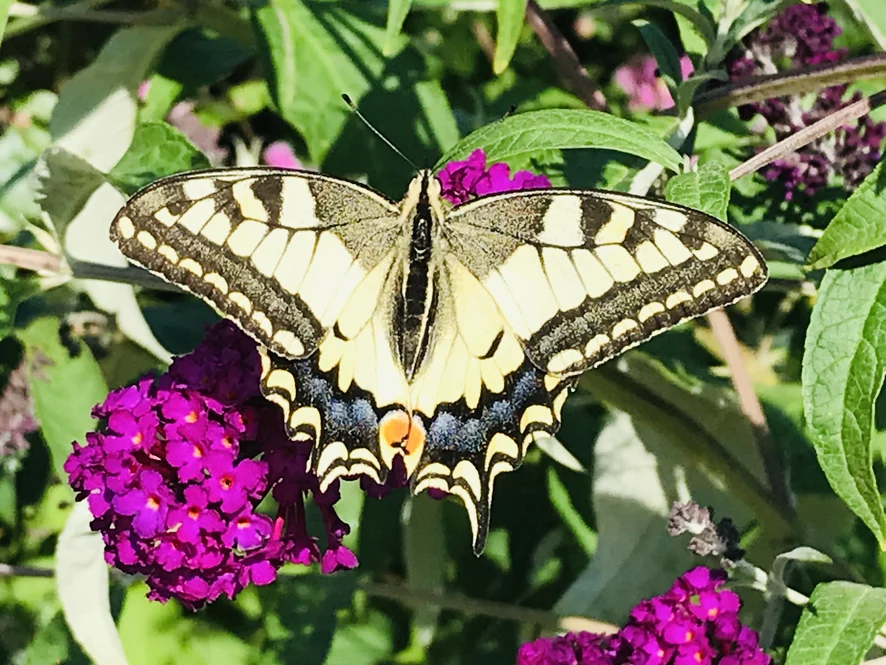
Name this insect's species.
Papilio machaon
